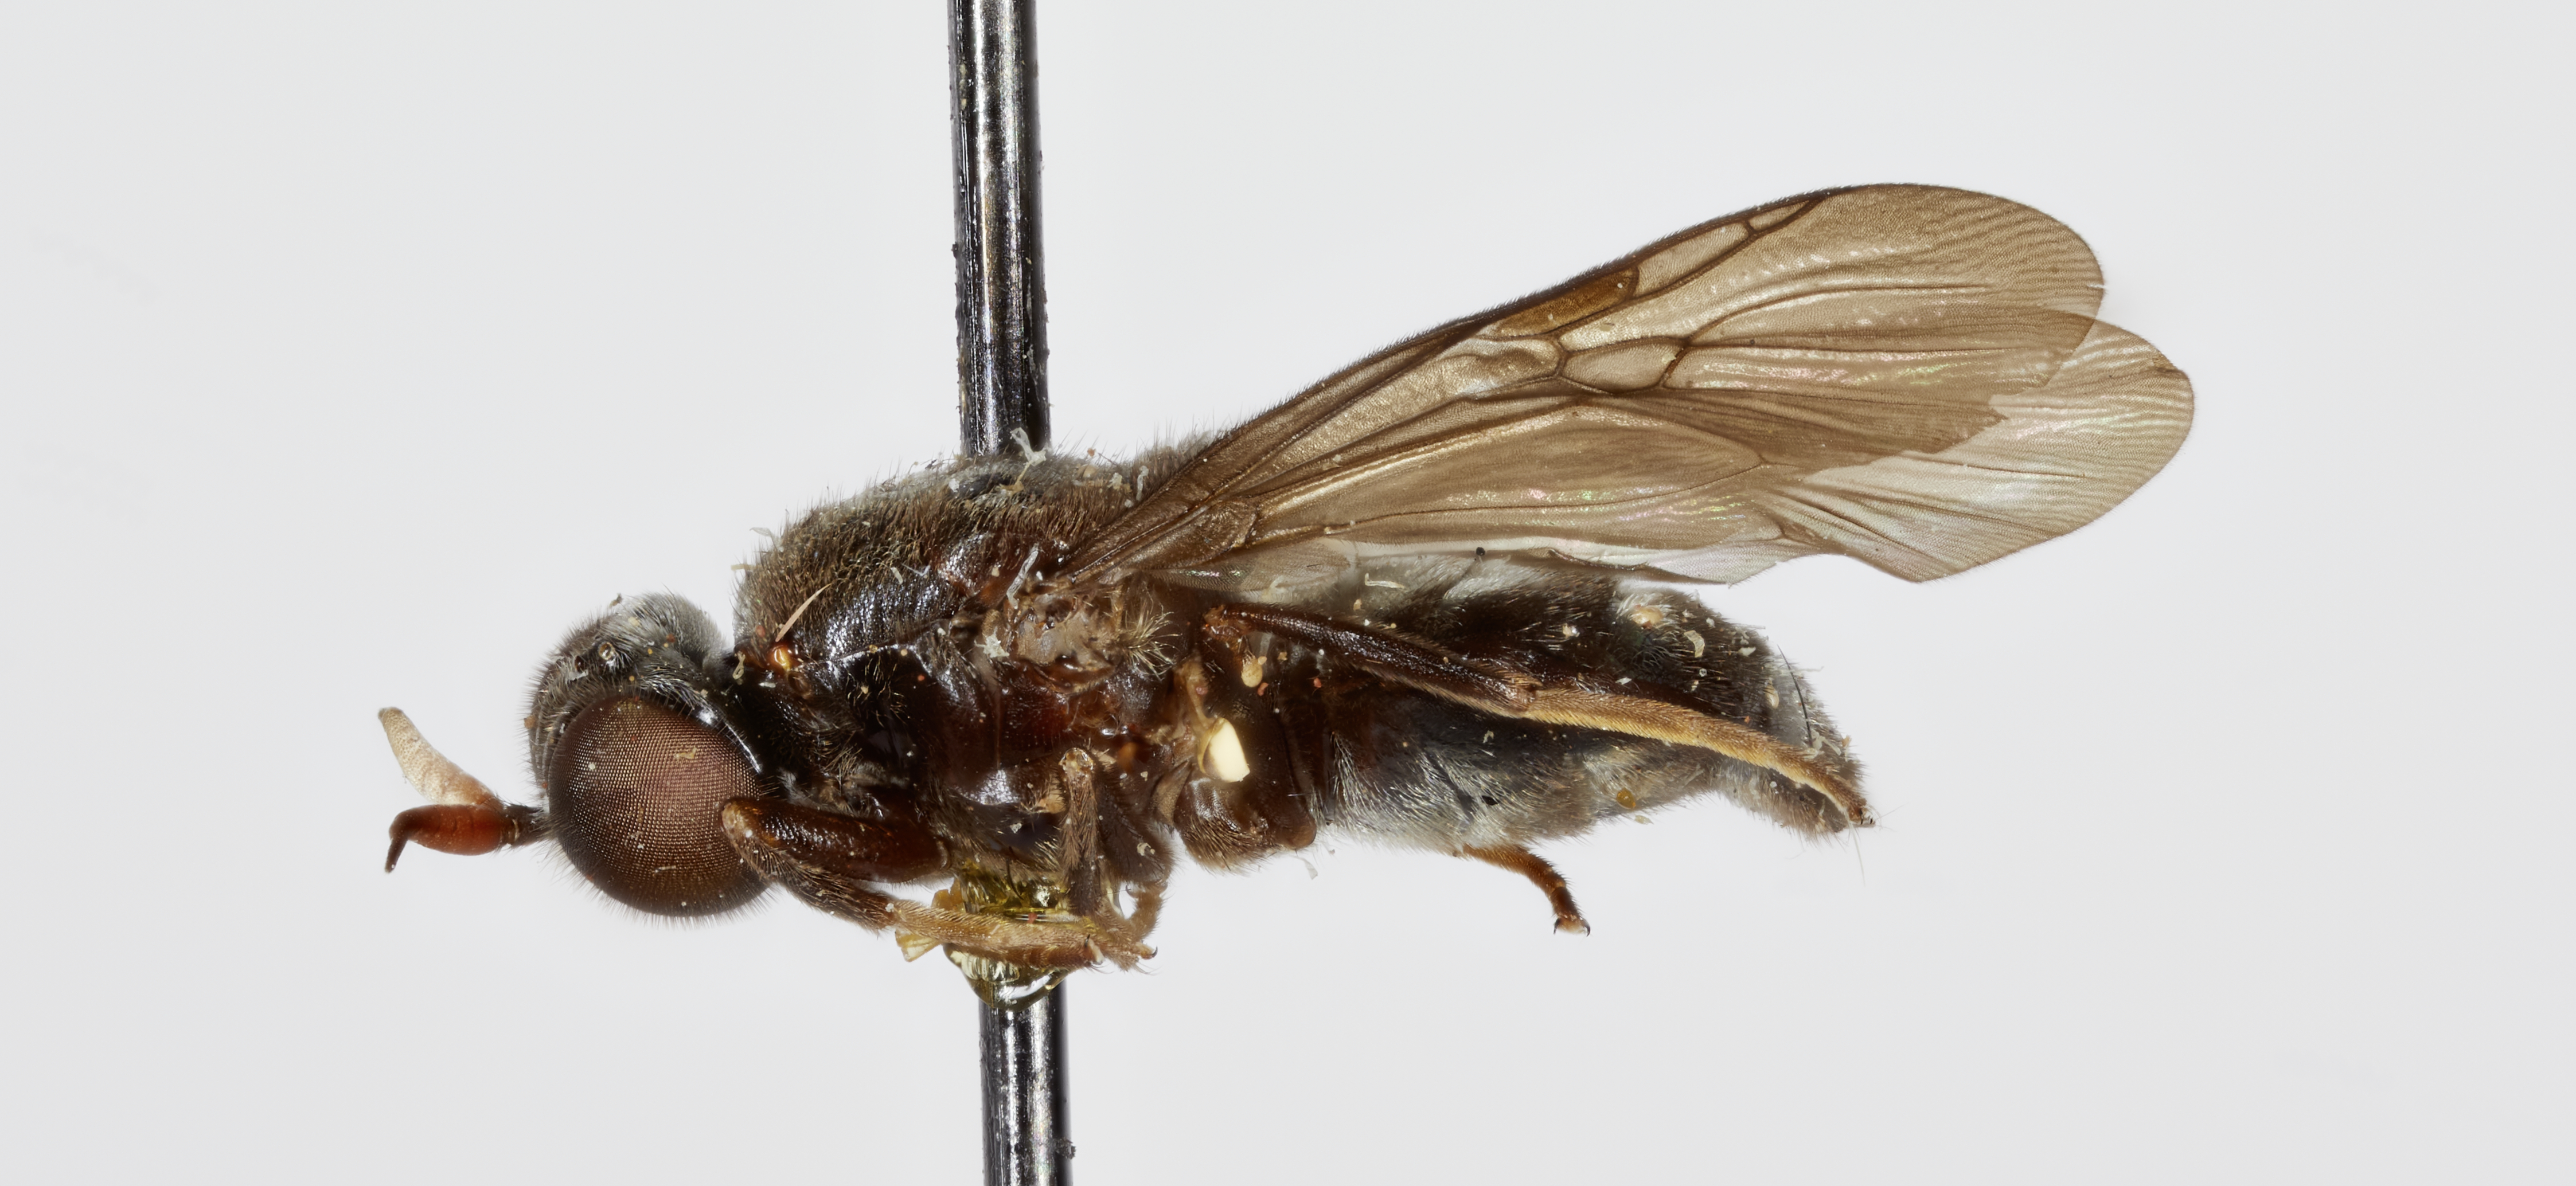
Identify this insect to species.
Chordonota aterrima
